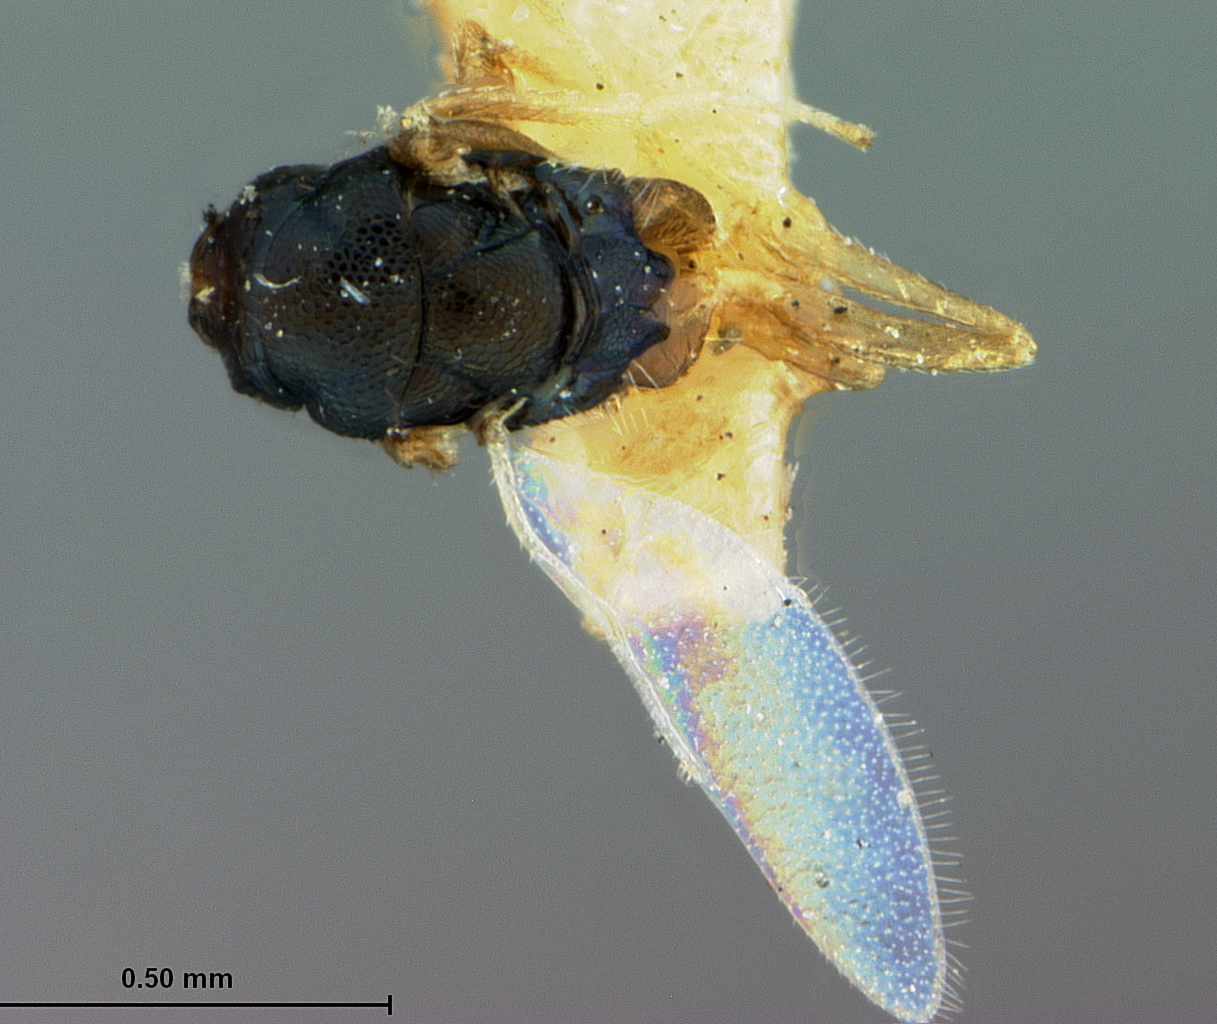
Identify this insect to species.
Arthrolytus apatelae
